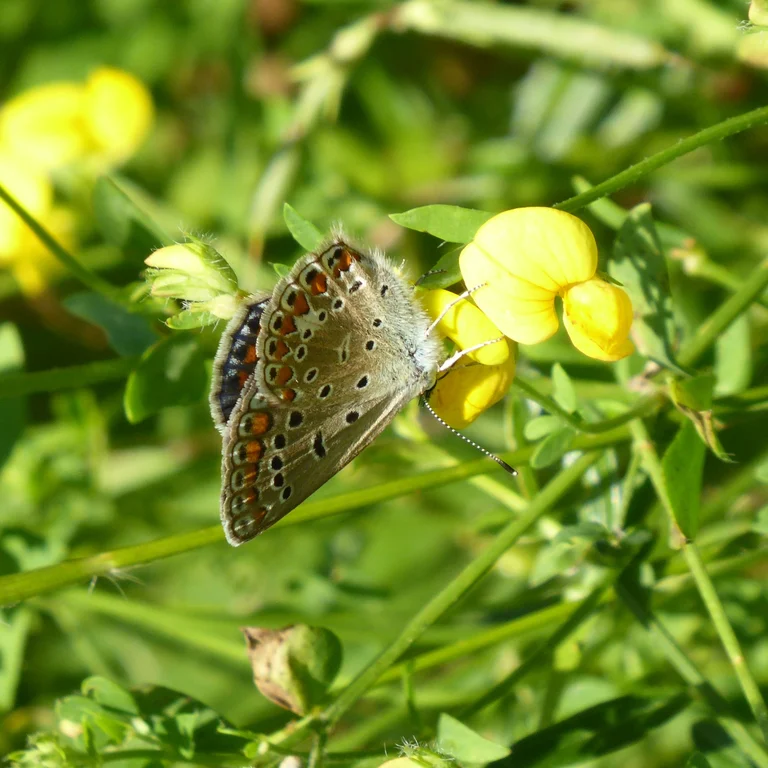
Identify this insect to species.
Polyommatus icarus
